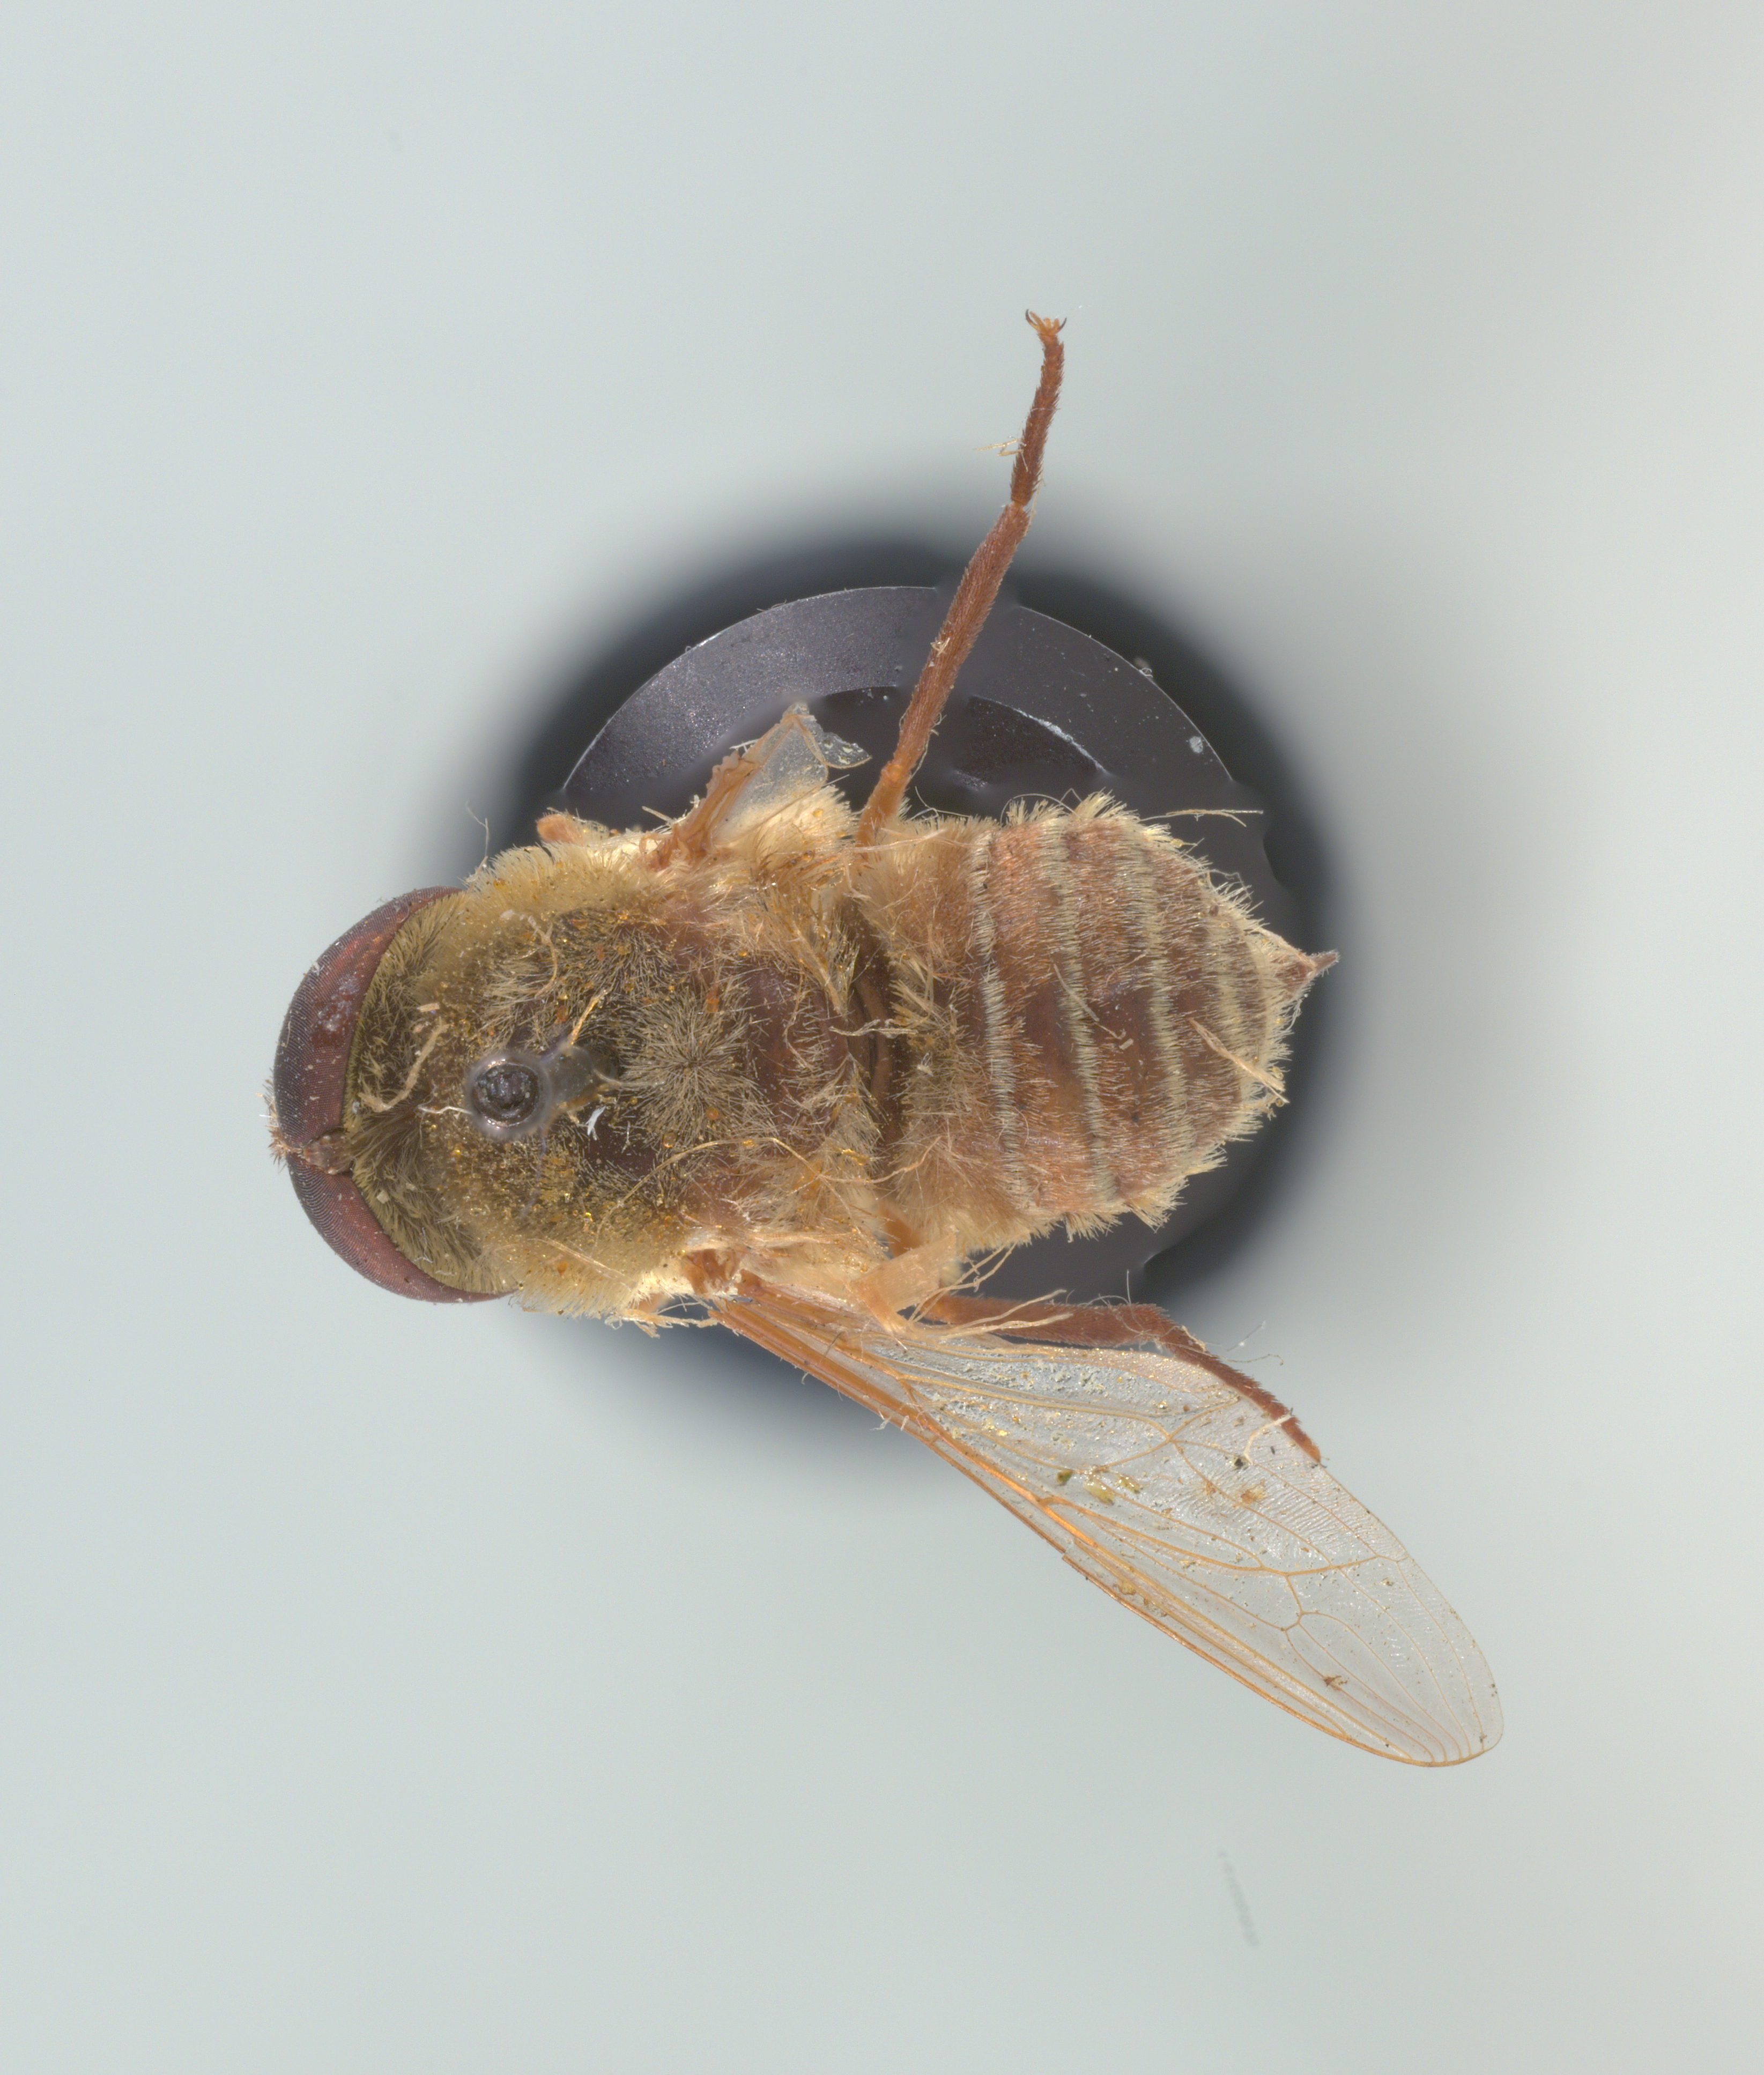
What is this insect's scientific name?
Neorhynchocephalus volaticus
